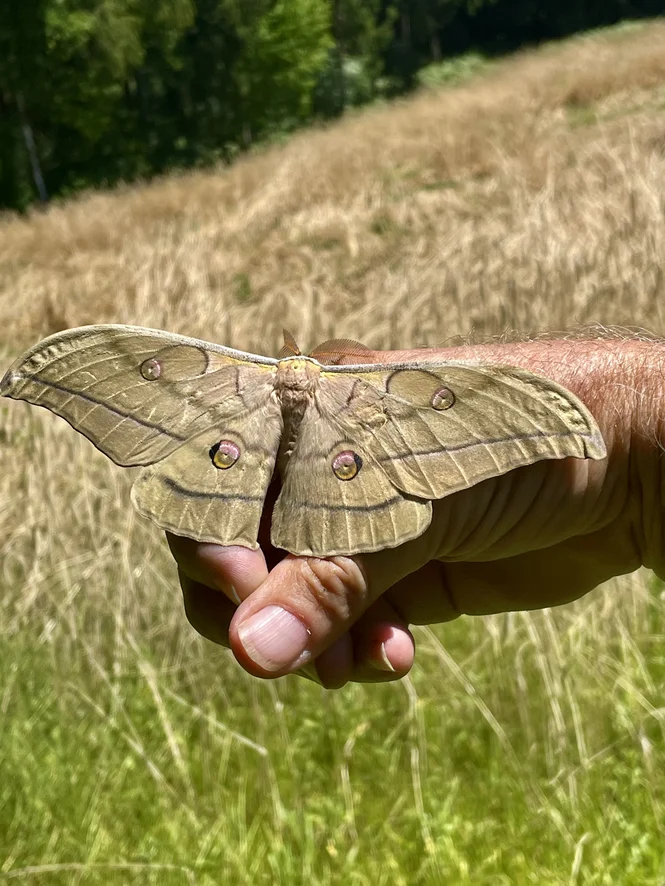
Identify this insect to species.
Antheraea yamamai
